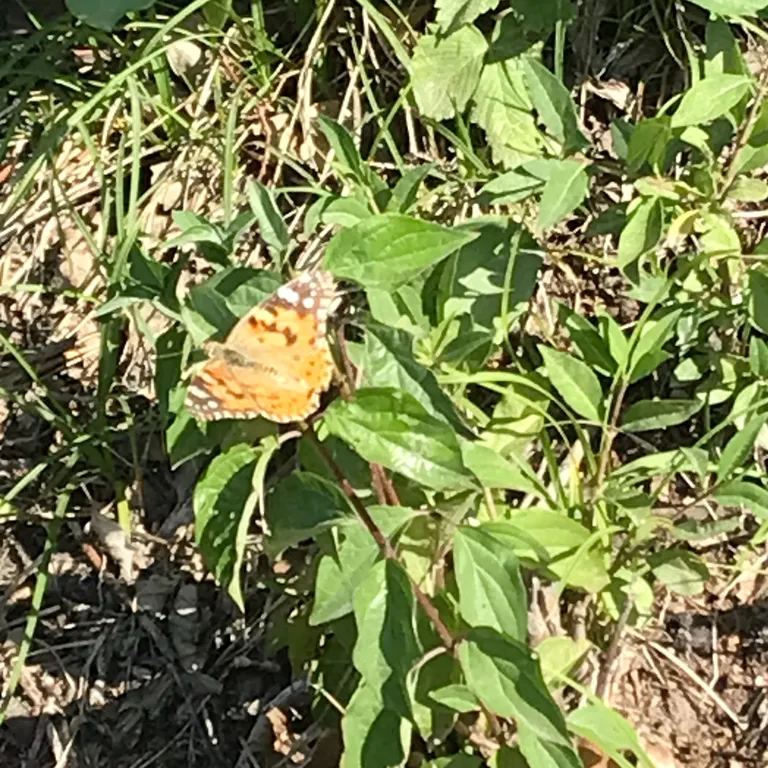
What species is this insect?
Vanessa cardui
